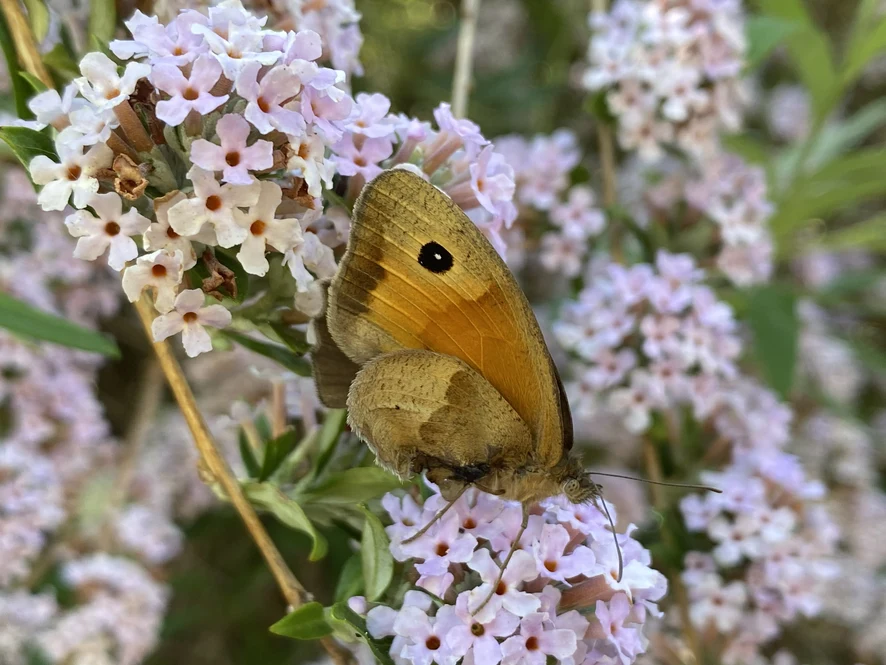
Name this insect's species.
Maniola jurtina
